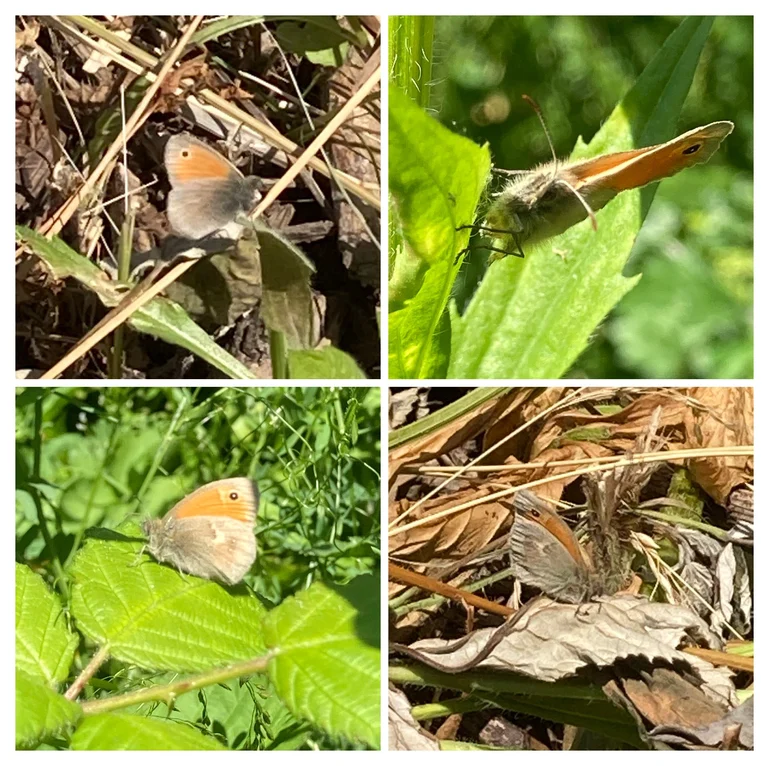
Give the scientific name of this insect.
Coenonympha pamphilus
